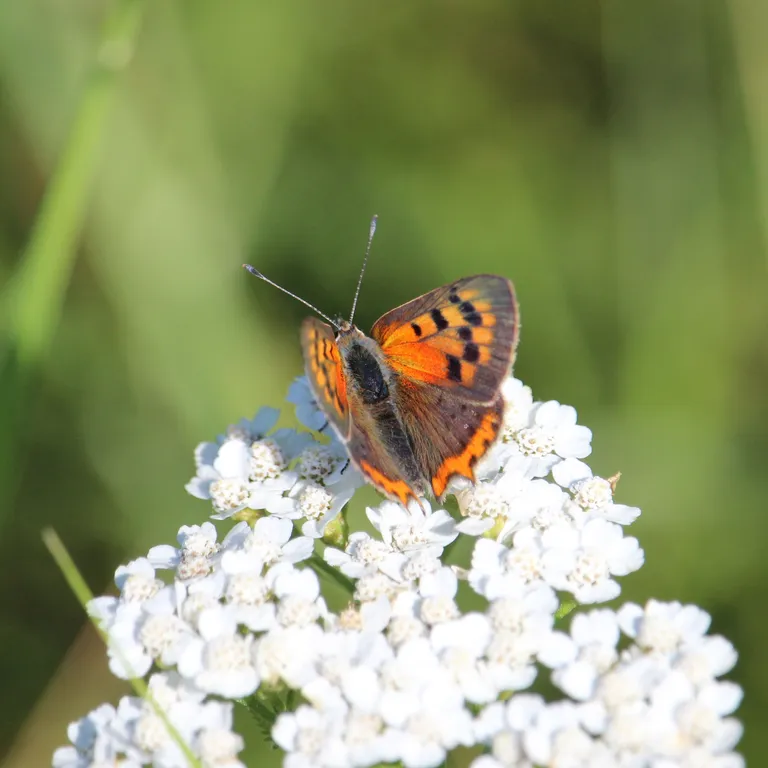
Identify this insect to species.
Lycaena phlaeas
